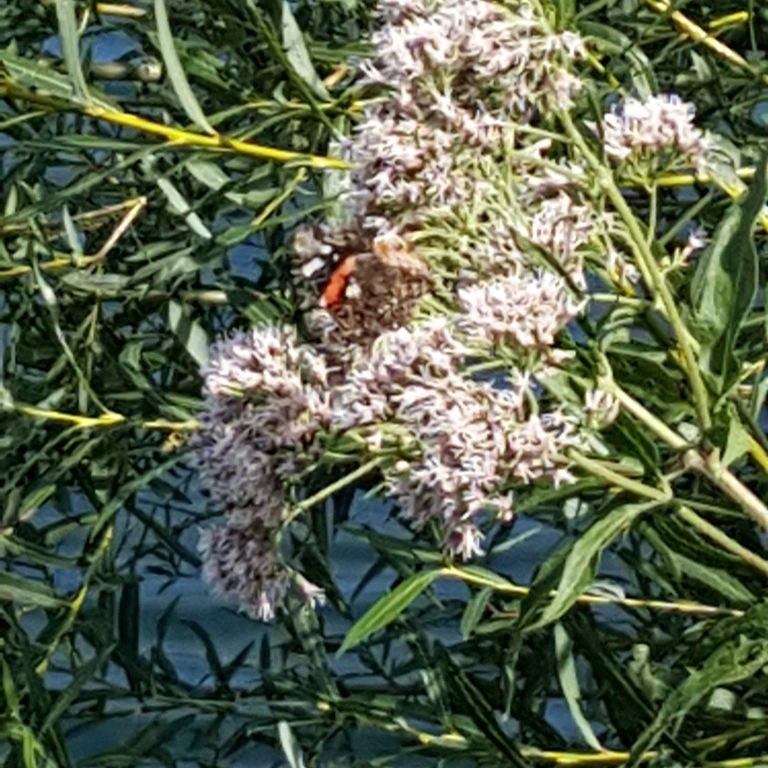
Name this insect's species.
Vanessa atalanta
